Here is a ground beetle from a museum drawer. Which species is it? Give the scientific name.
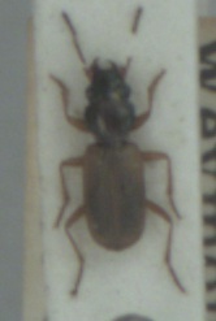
Bembidion laterale
